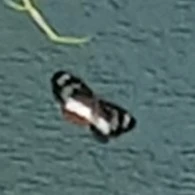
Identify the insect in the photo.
Neptis rivularis
